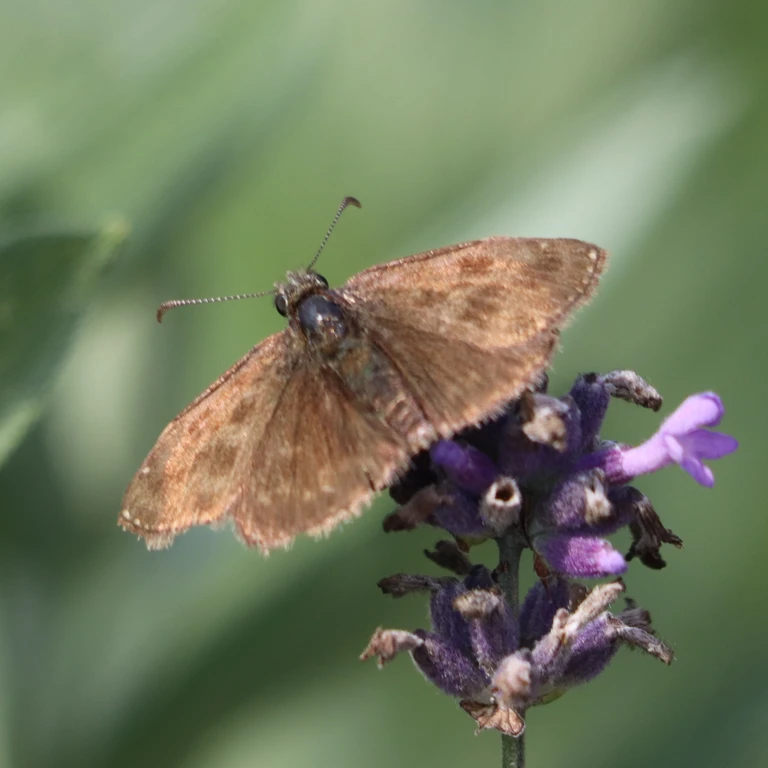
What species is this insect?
Erynnis tages
